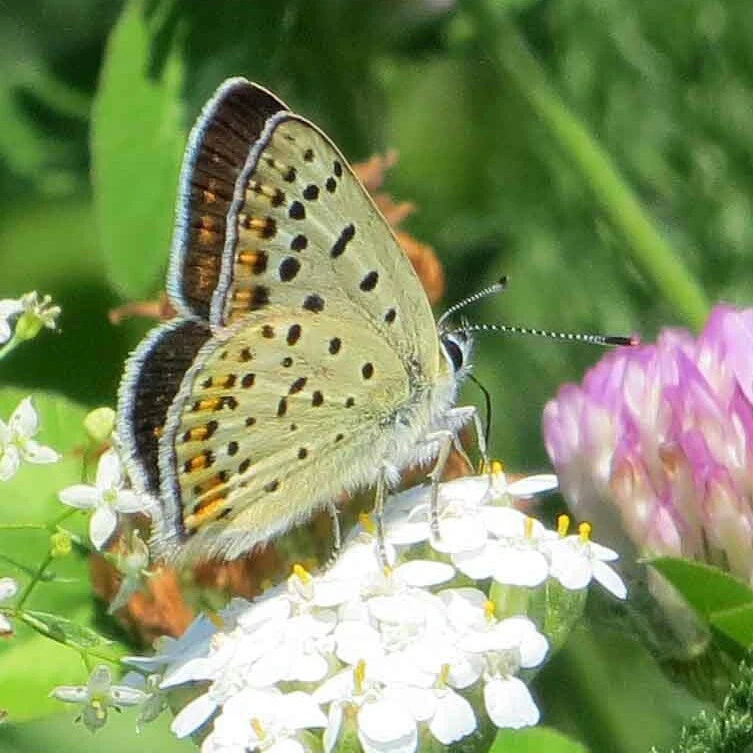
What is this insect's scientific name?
Lycaena tityrus (also Loweia tityrus)
